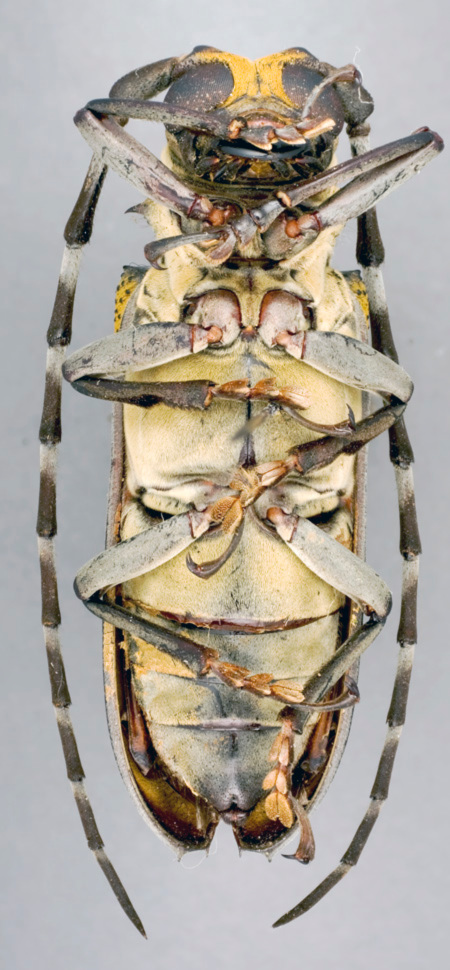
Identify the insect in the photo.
Apriona bicolor
